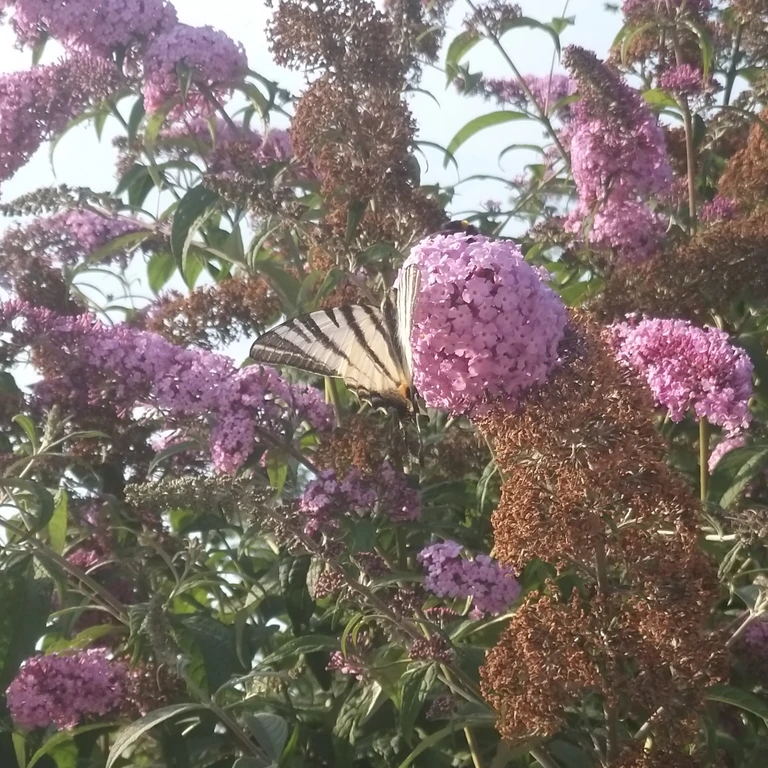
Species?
Iphiclides podalirius
